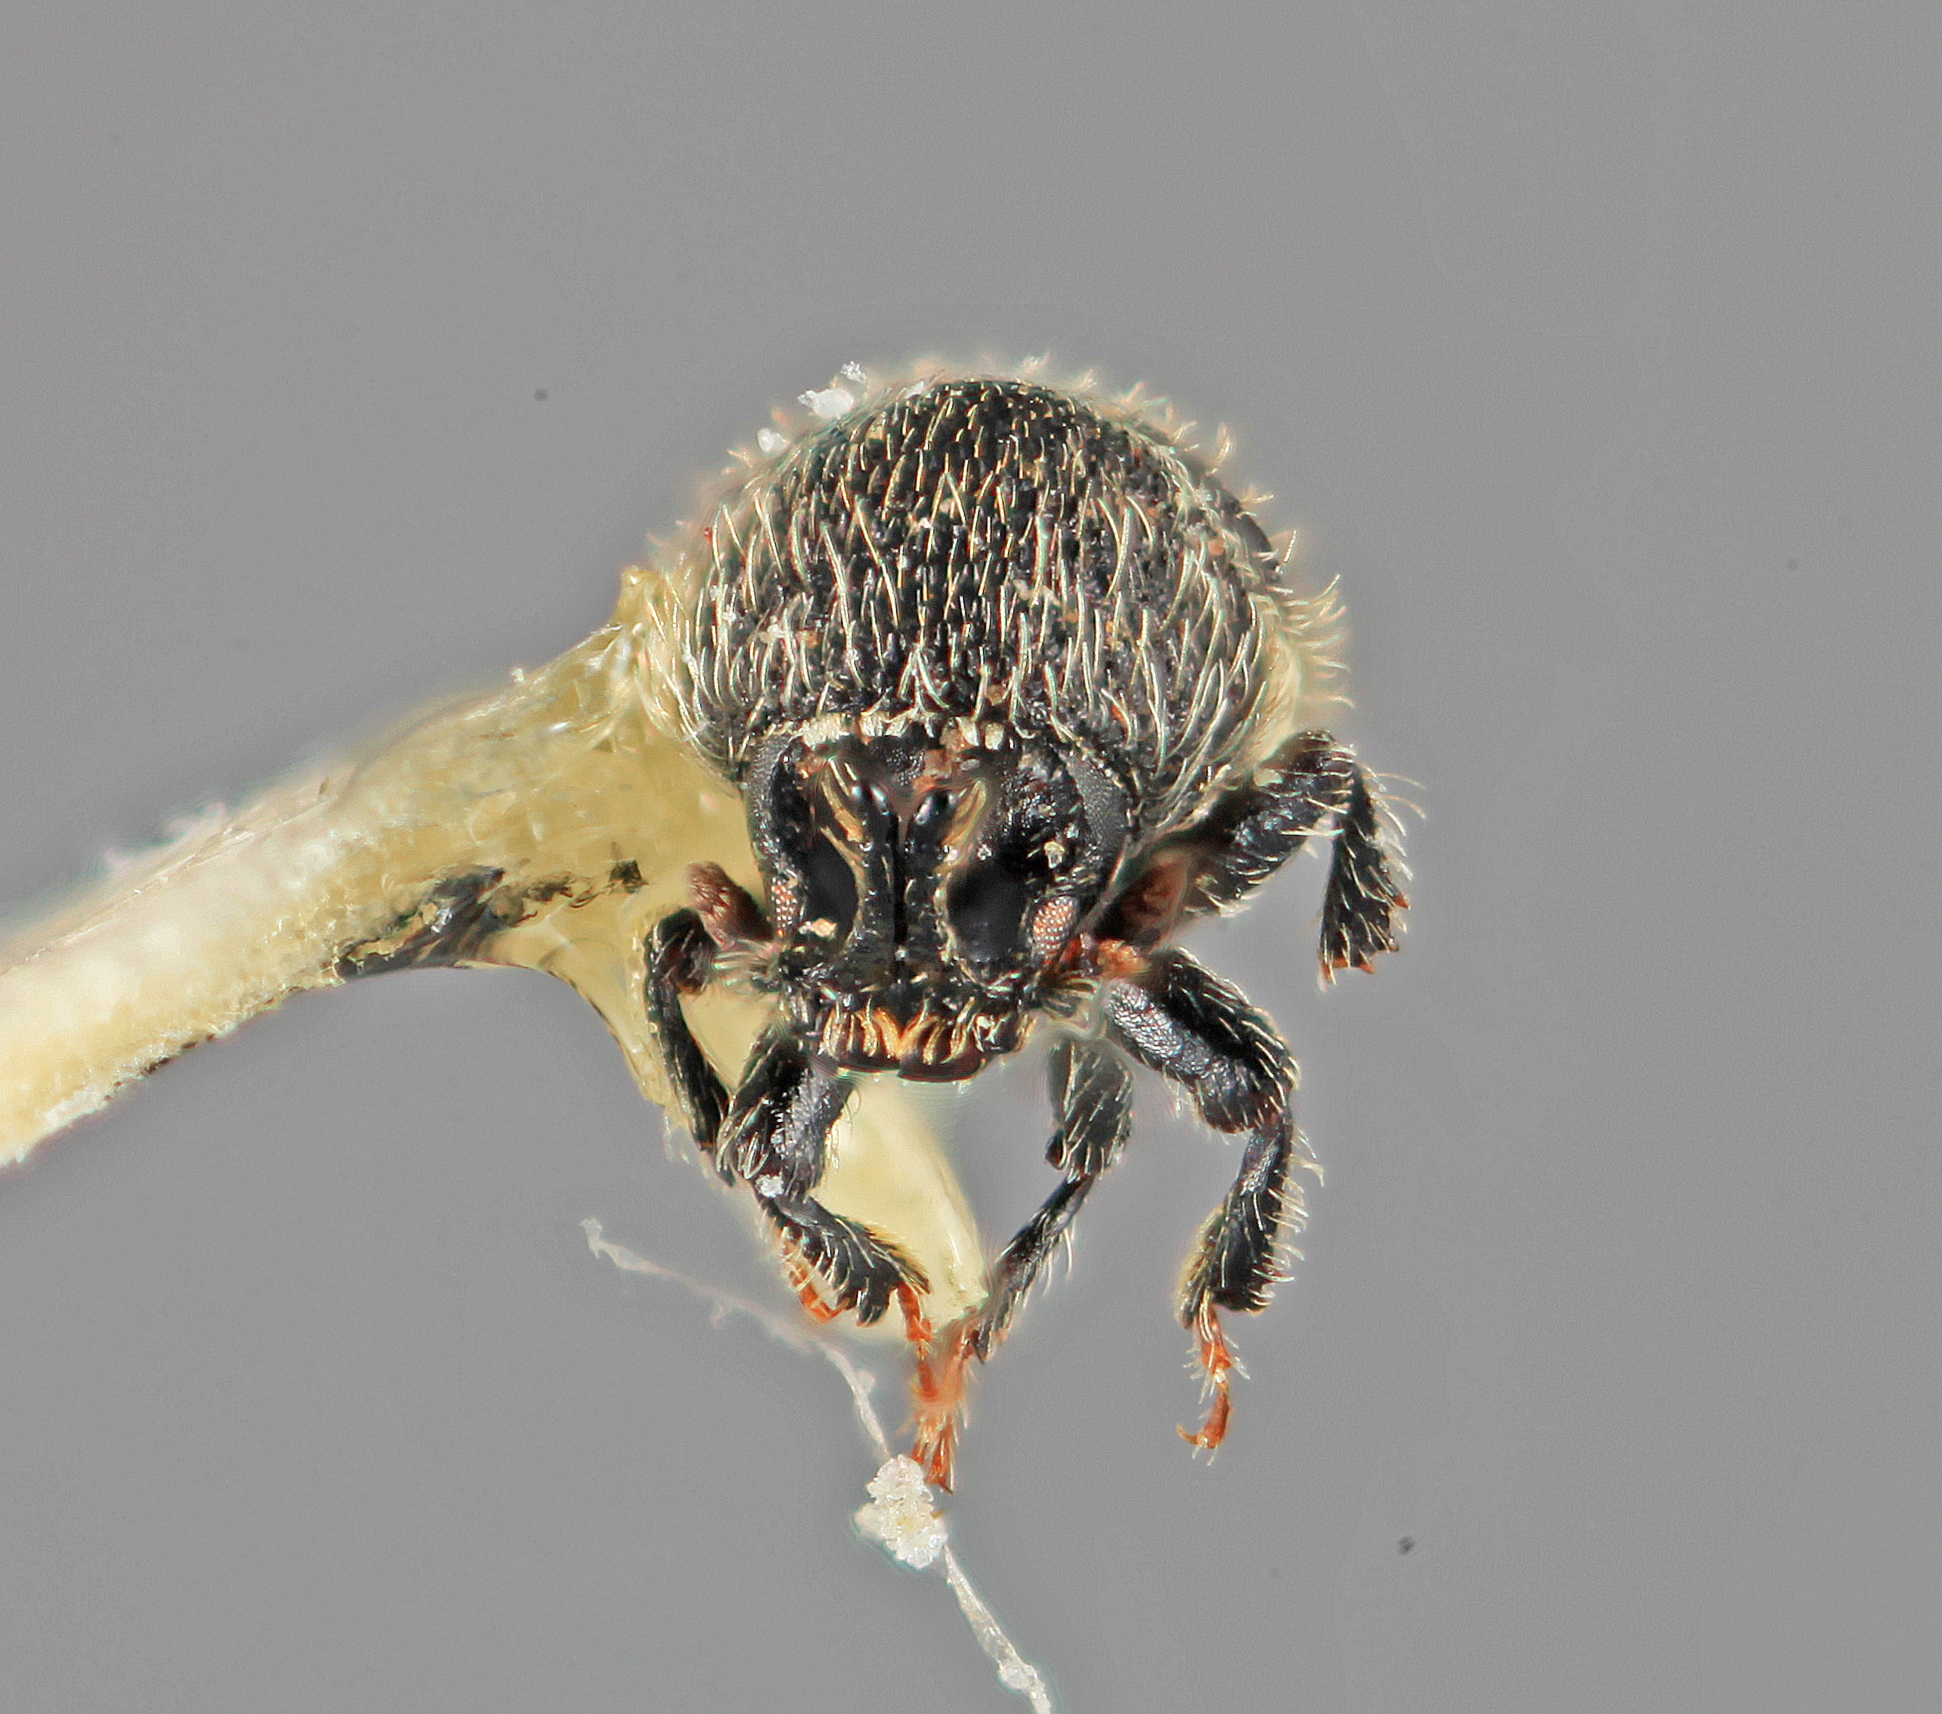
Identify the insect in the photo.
Cactopinus setosus
